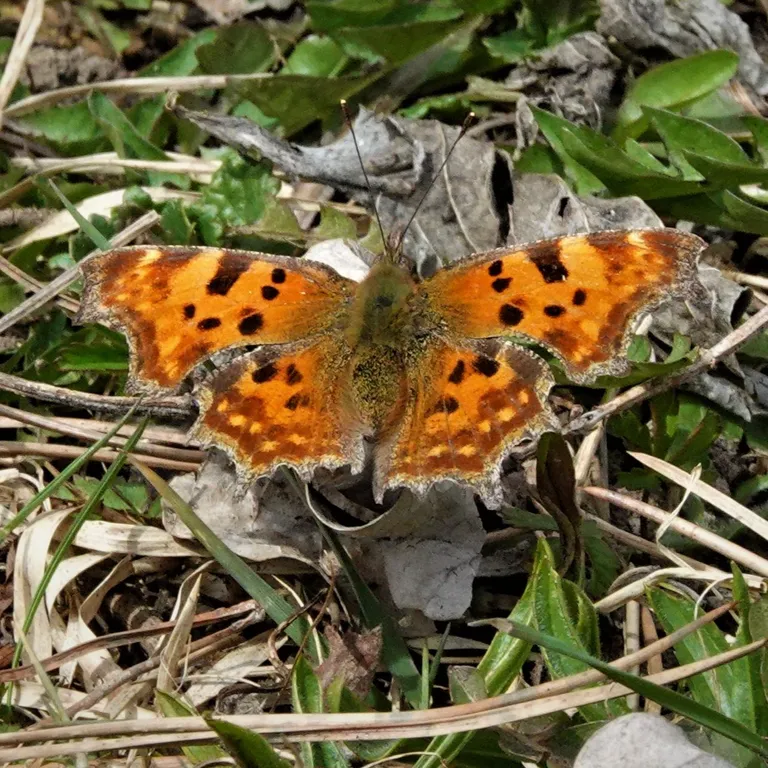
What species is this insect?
Polygonia c-album
